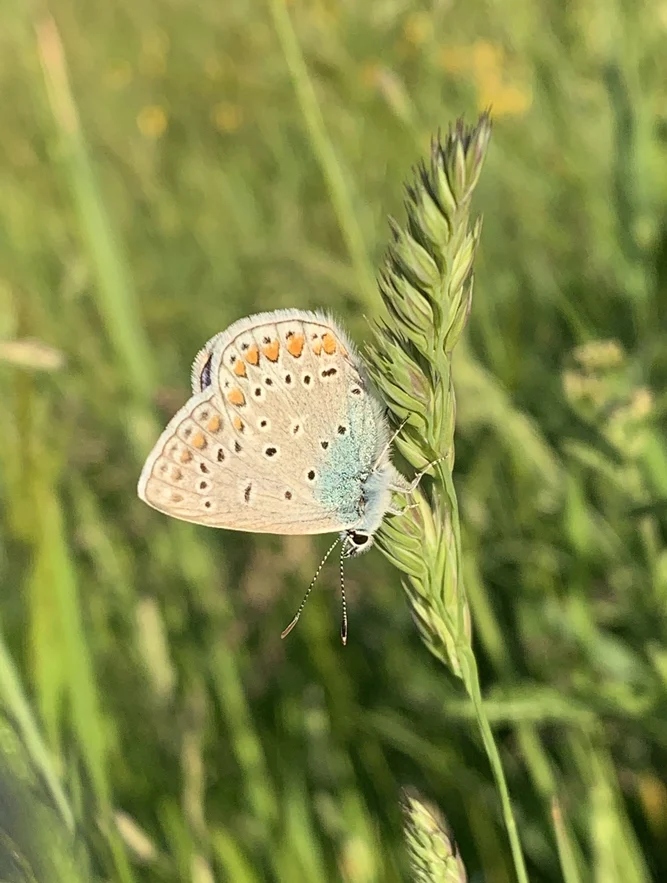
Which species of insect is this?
Polyommatus icarus
